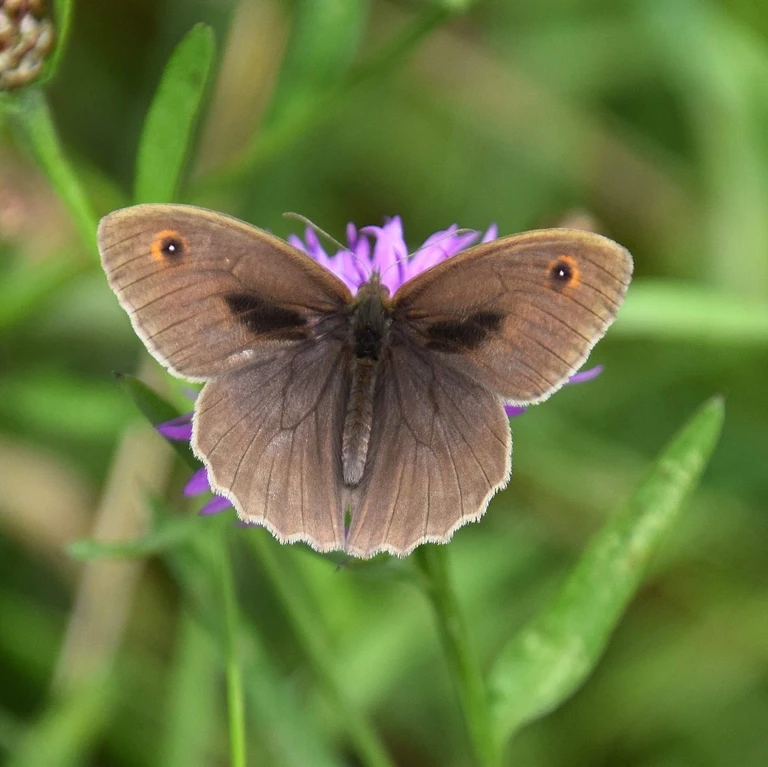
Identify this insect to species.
Maniola jurtina
